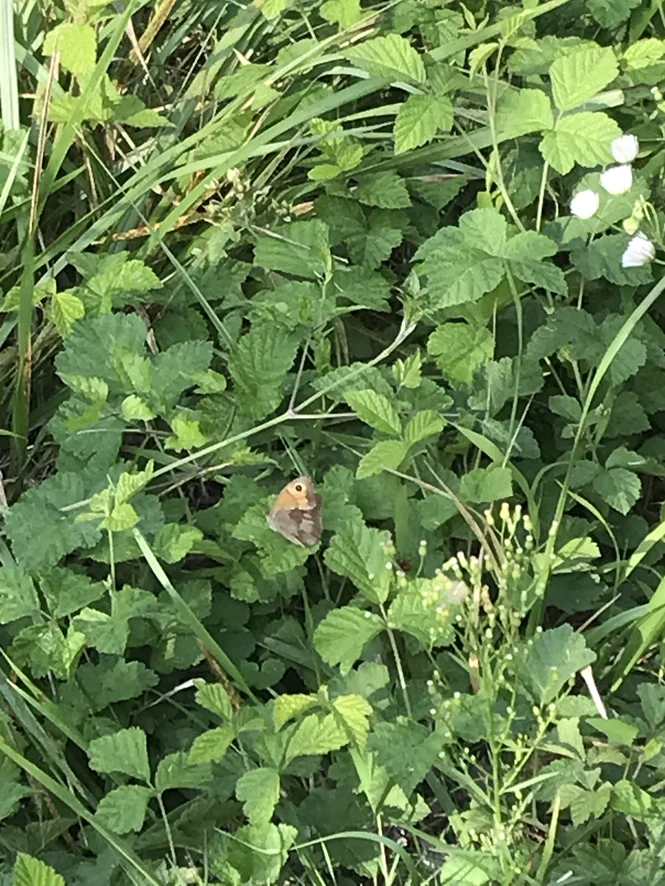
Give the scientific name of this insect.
Maniola jurtina
